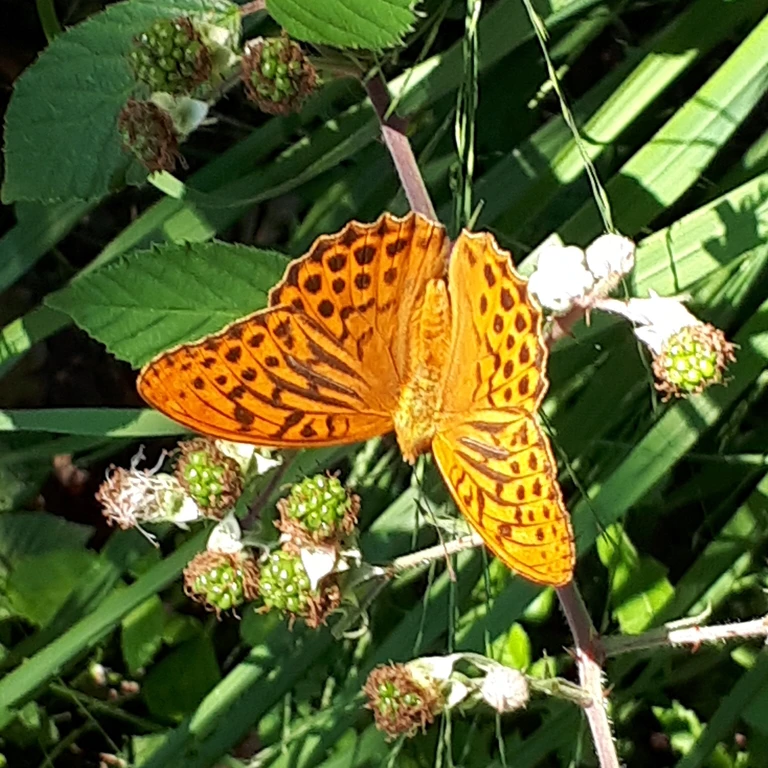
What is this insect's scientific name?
Argynnis paphia
